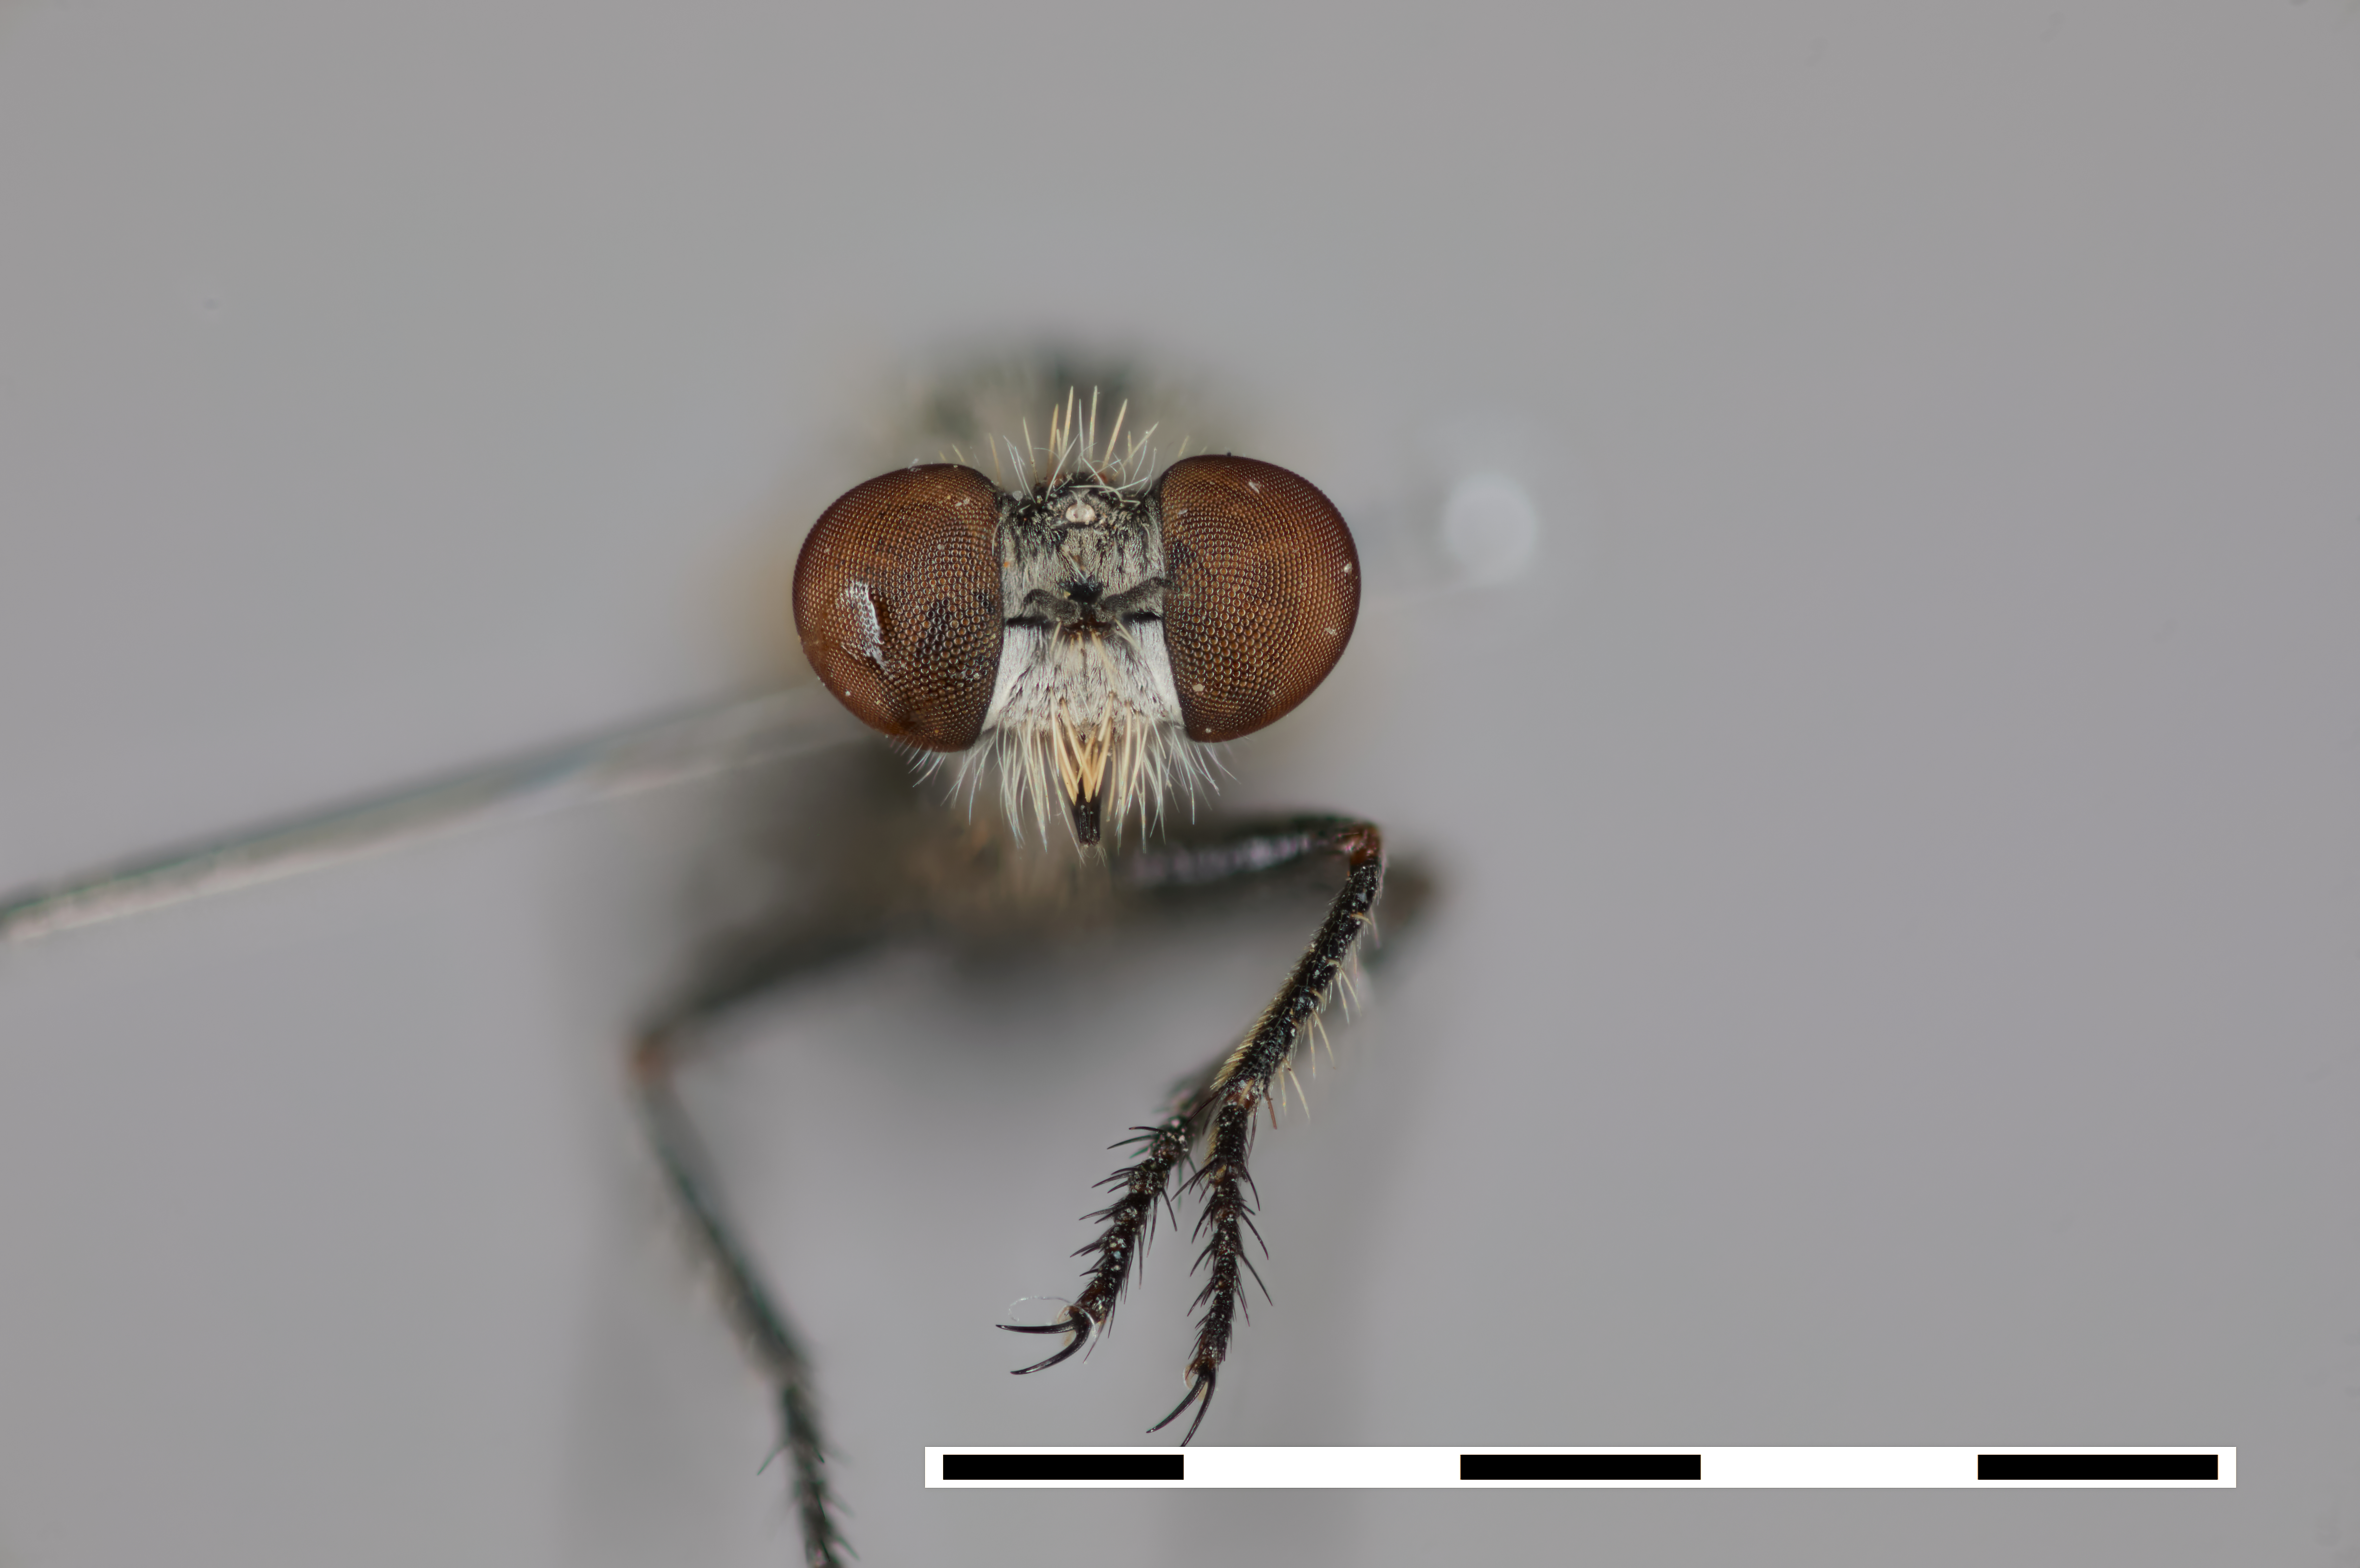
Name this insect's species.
Acnephalomyia metallicoindica
